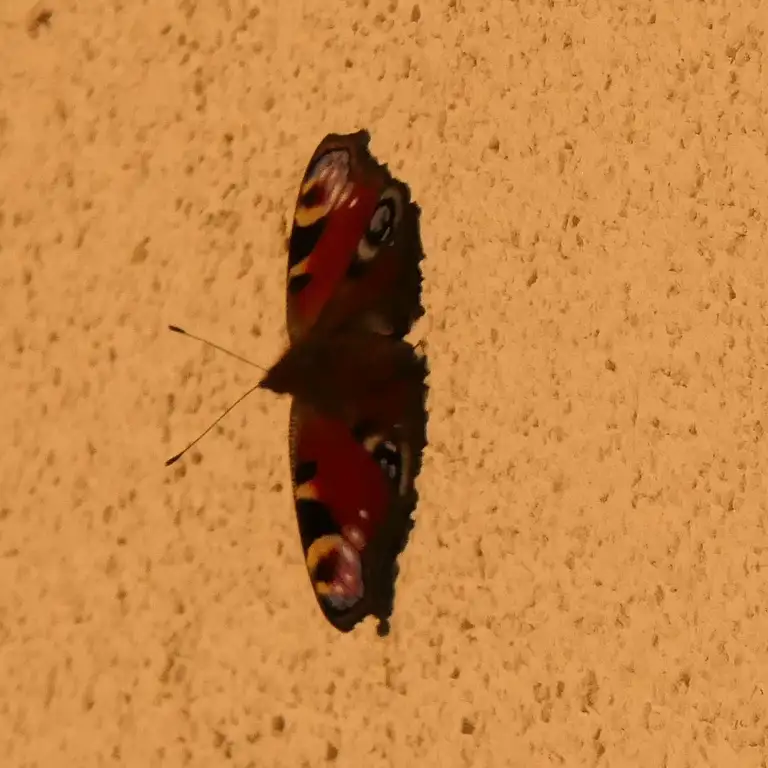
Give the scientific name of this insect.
Aglais io
